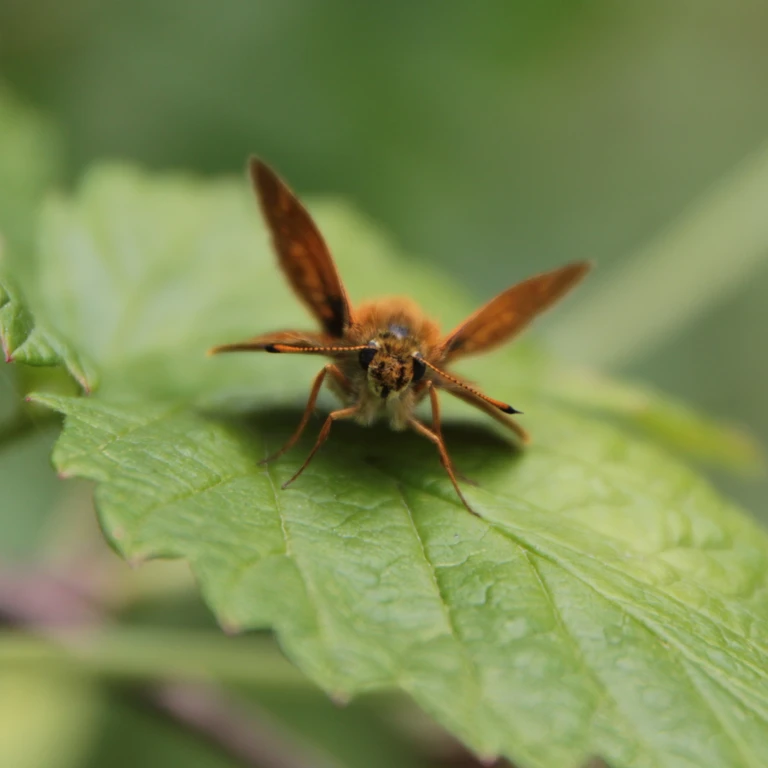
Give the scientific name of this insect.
Ochlodes sylvanus (also Ochlodes venata)
